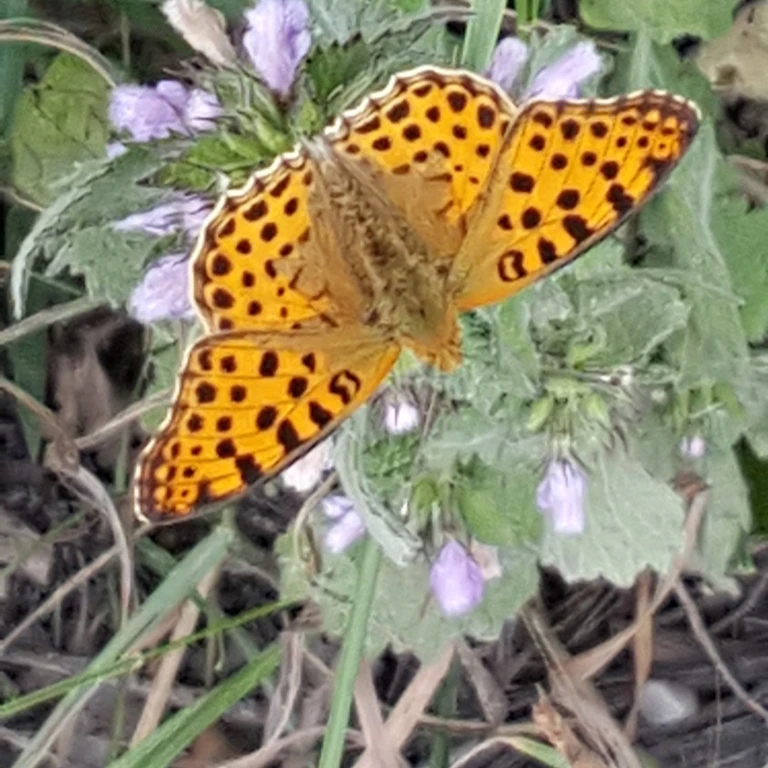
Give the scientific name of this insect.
Issoria lathonia
